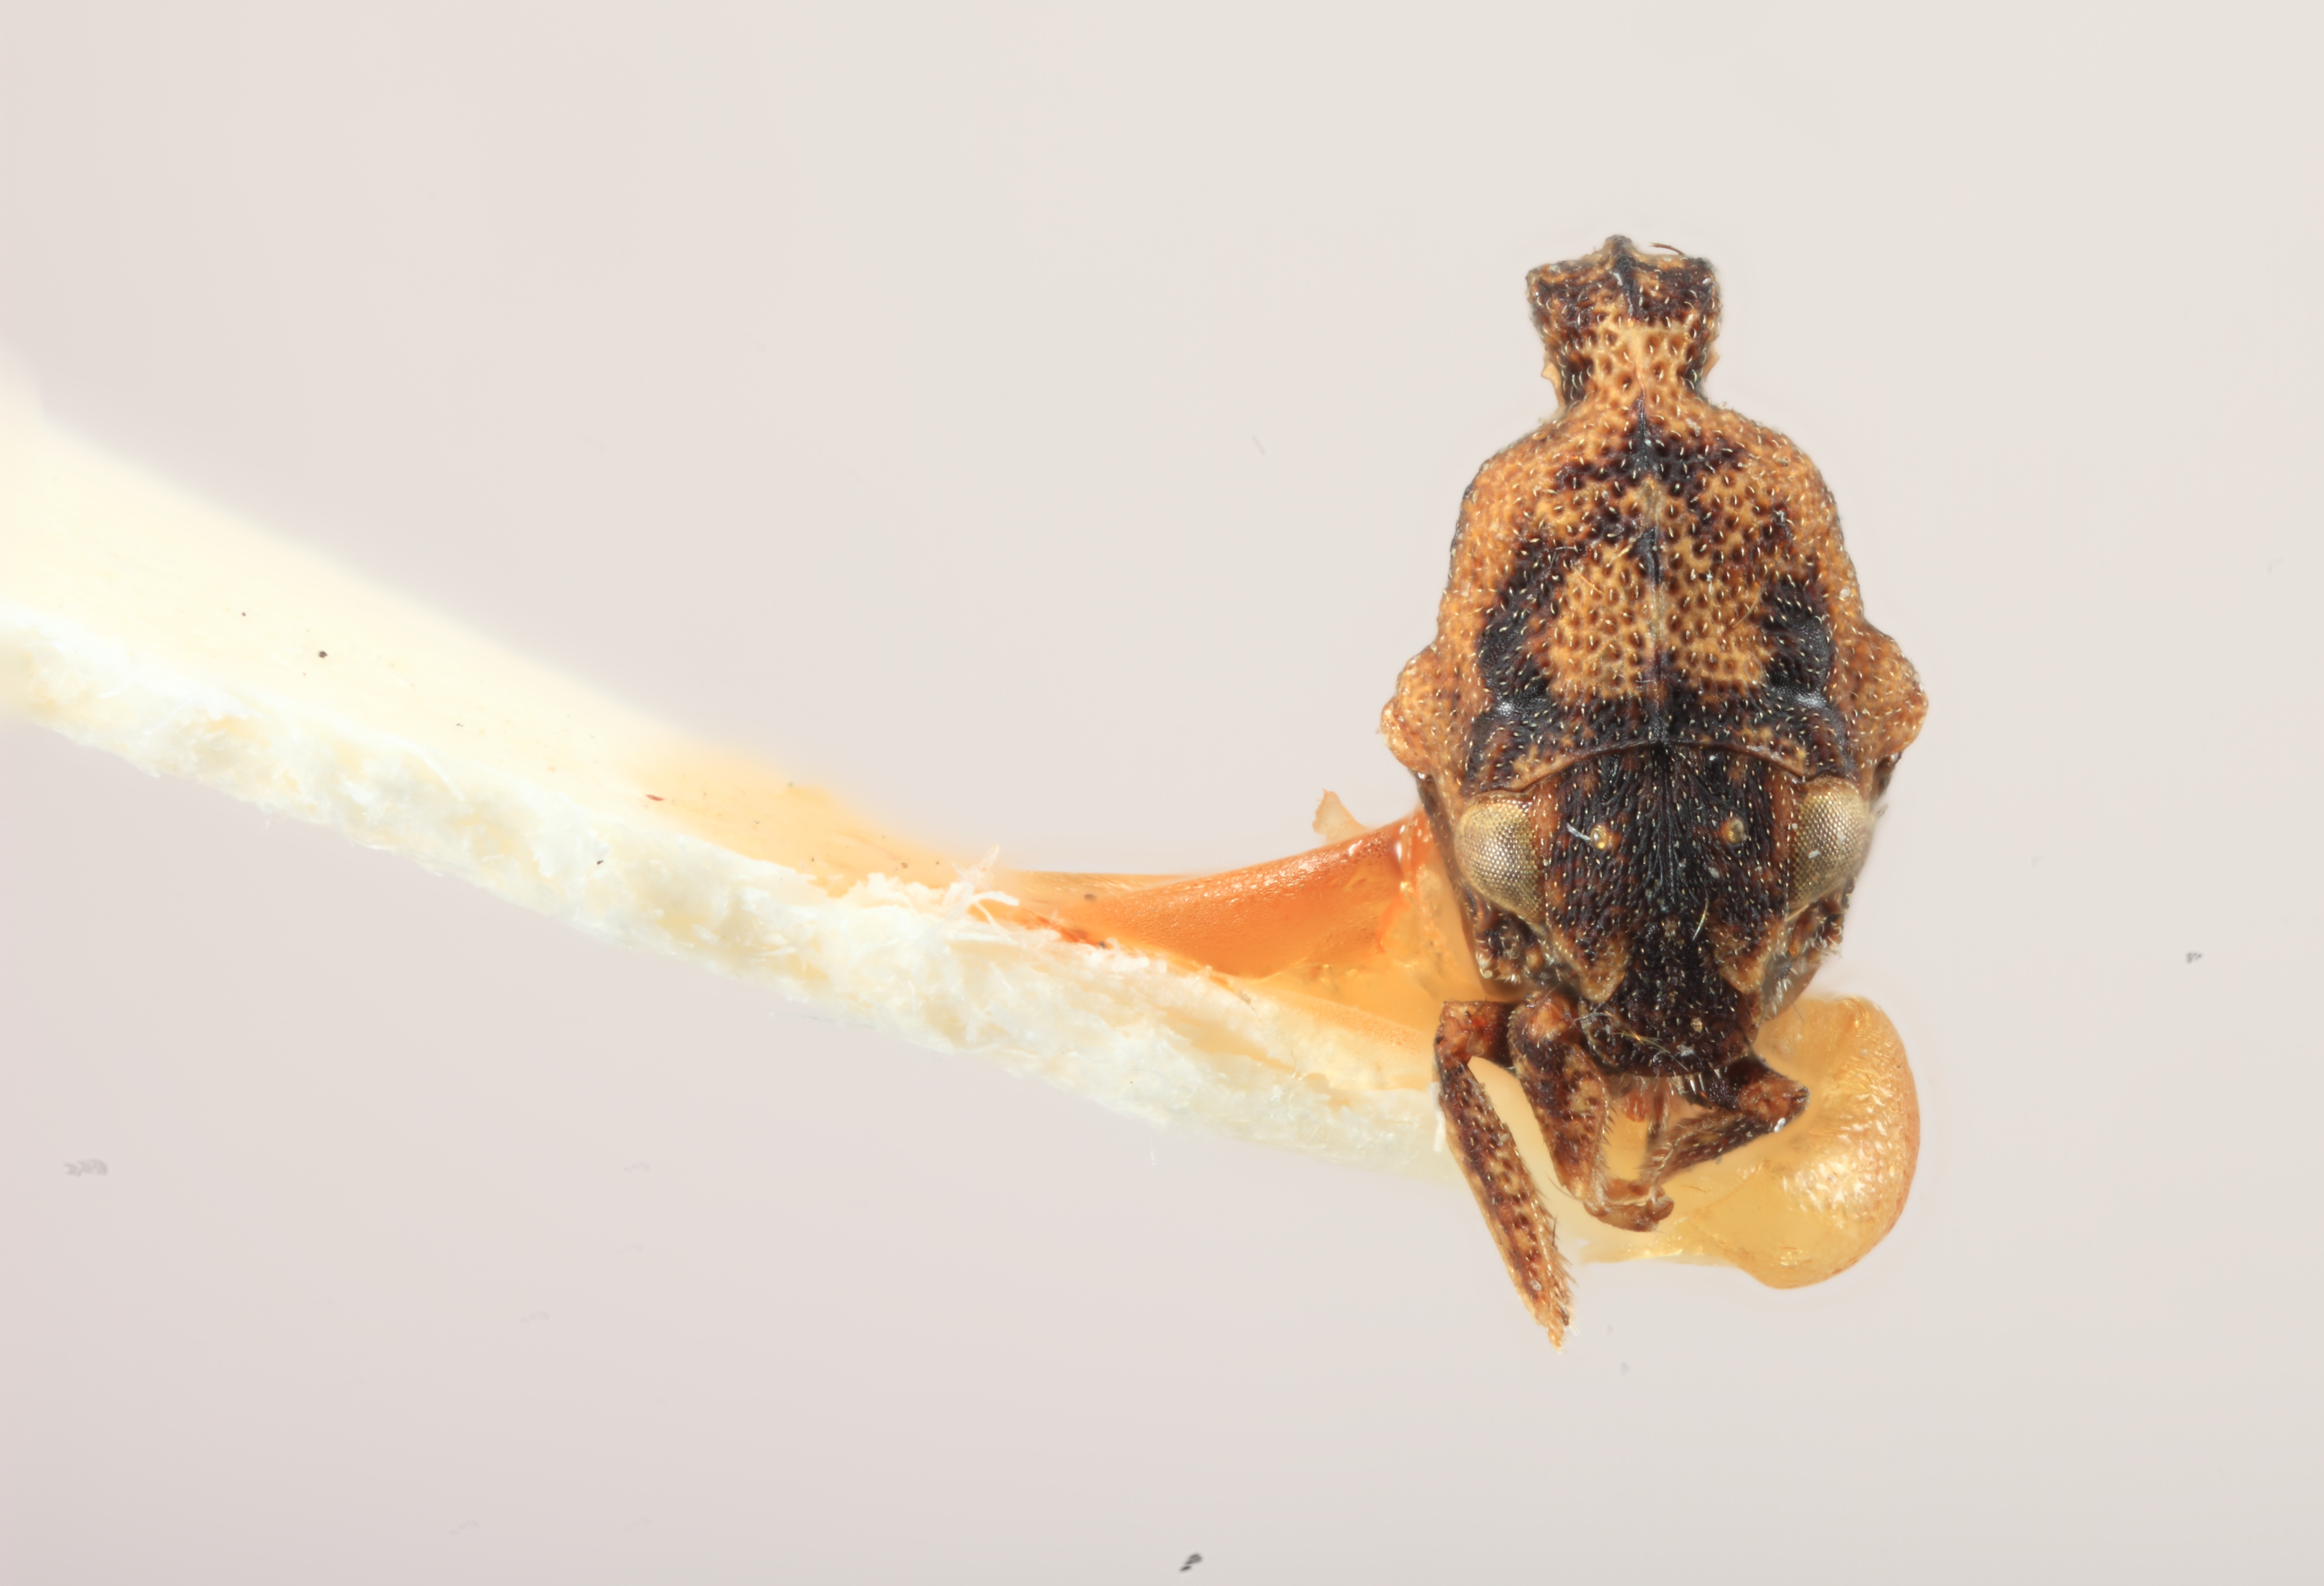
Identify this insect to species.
Hypsoprora brevis
